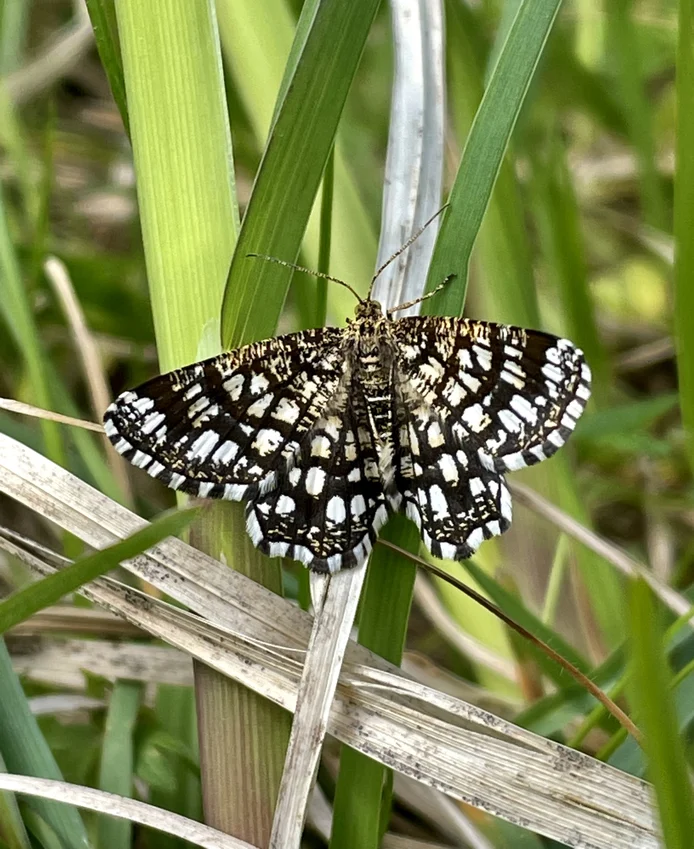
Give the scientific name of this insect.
Chiasmia clathrata
